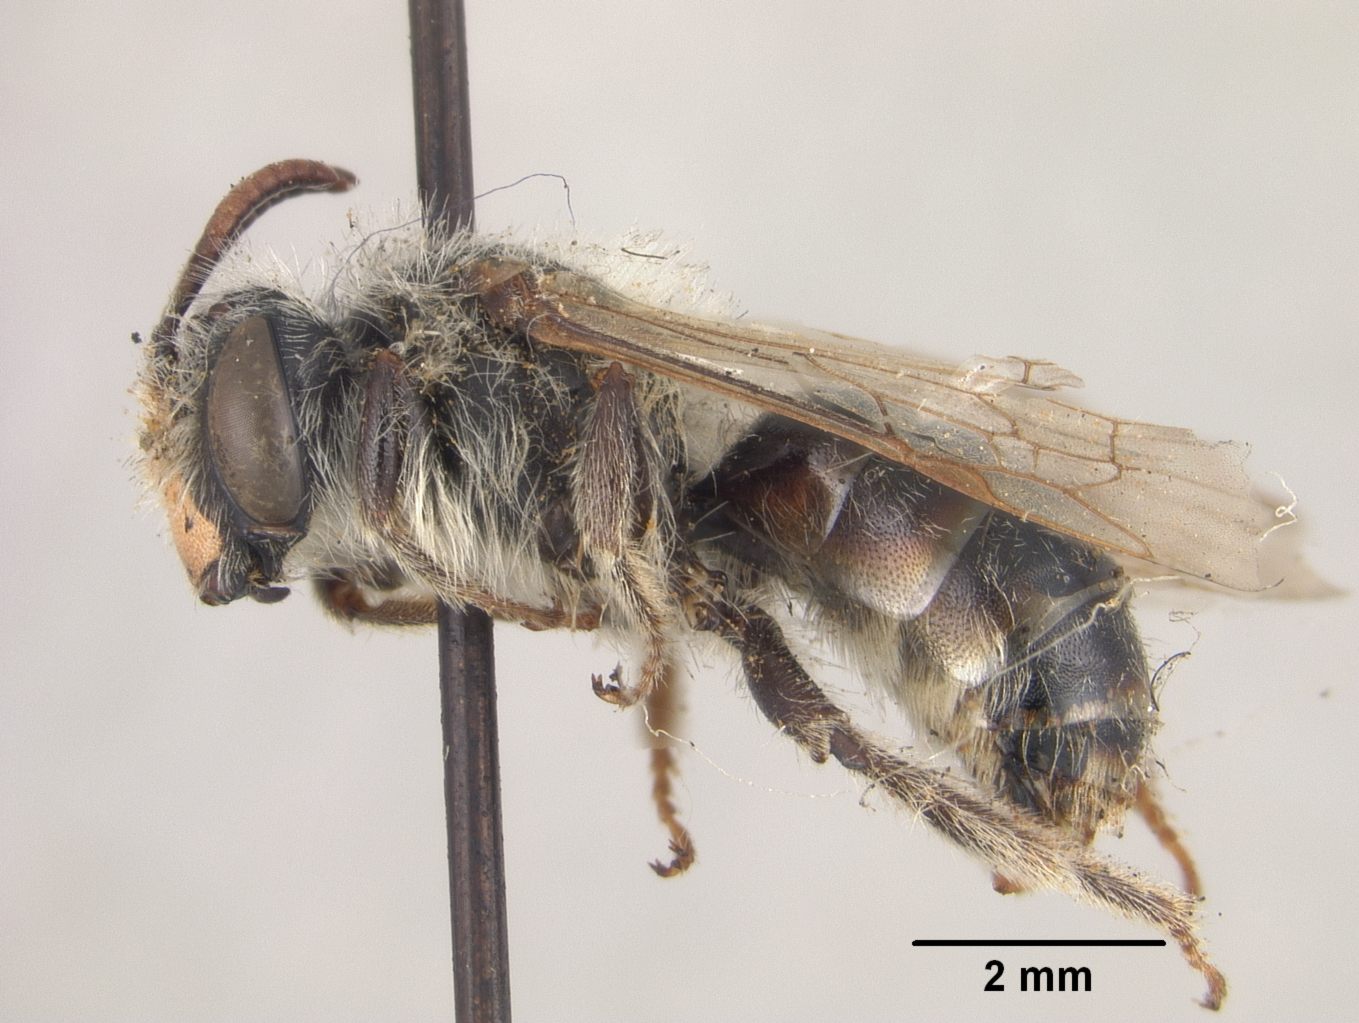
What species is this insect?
Andrena berkeleyi
